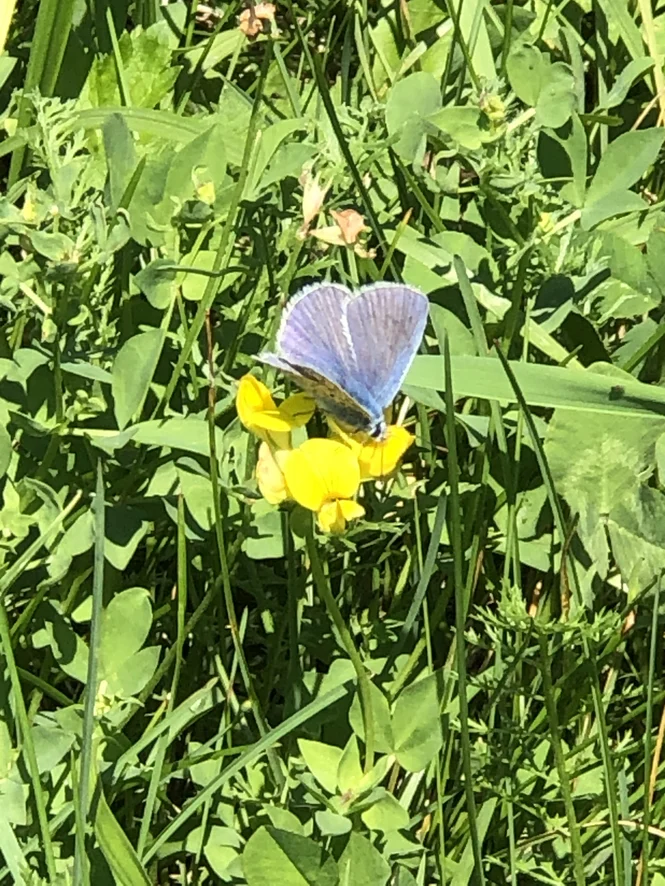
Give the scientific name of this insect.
Polyommatus icarus
